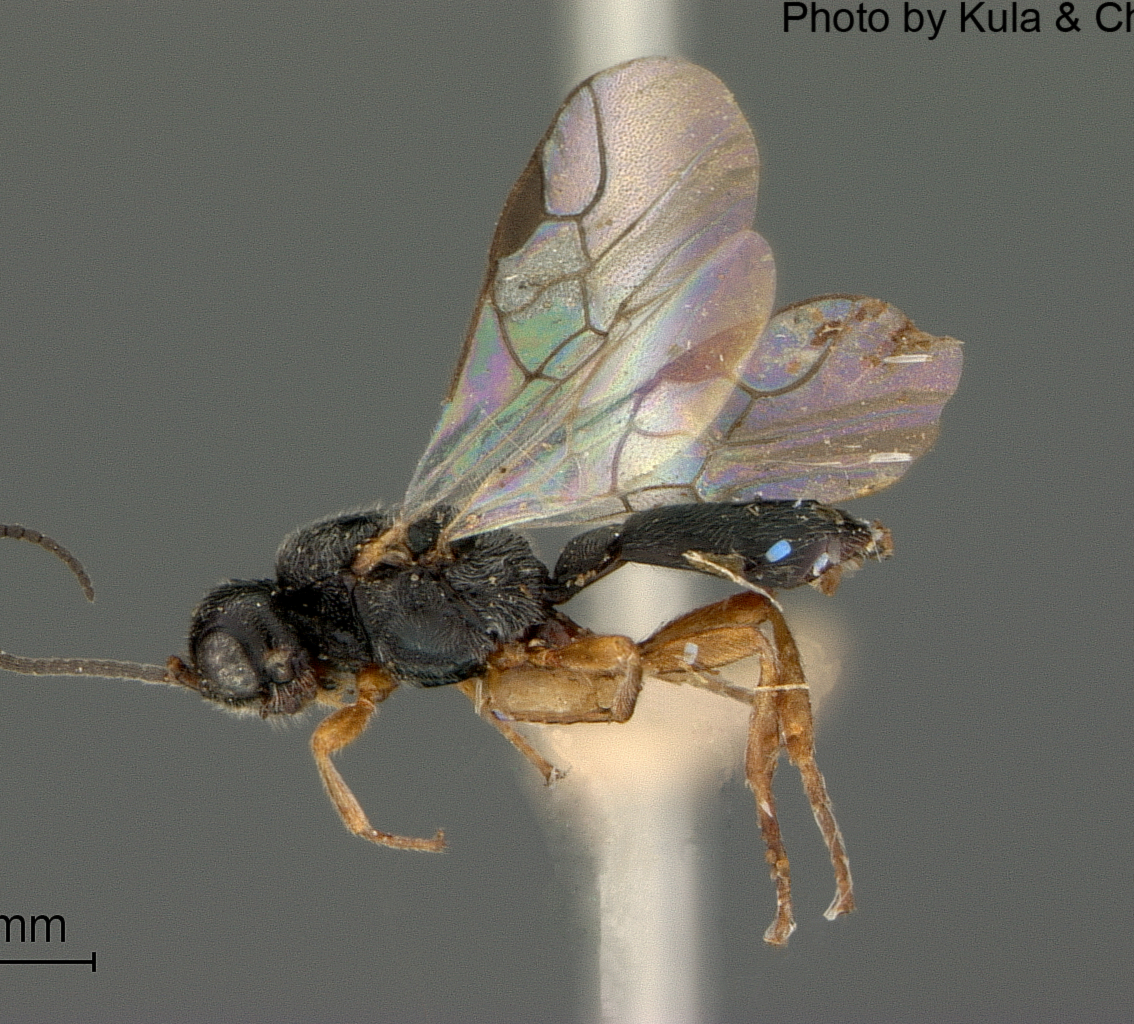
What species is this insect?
Symphya nigricornis
